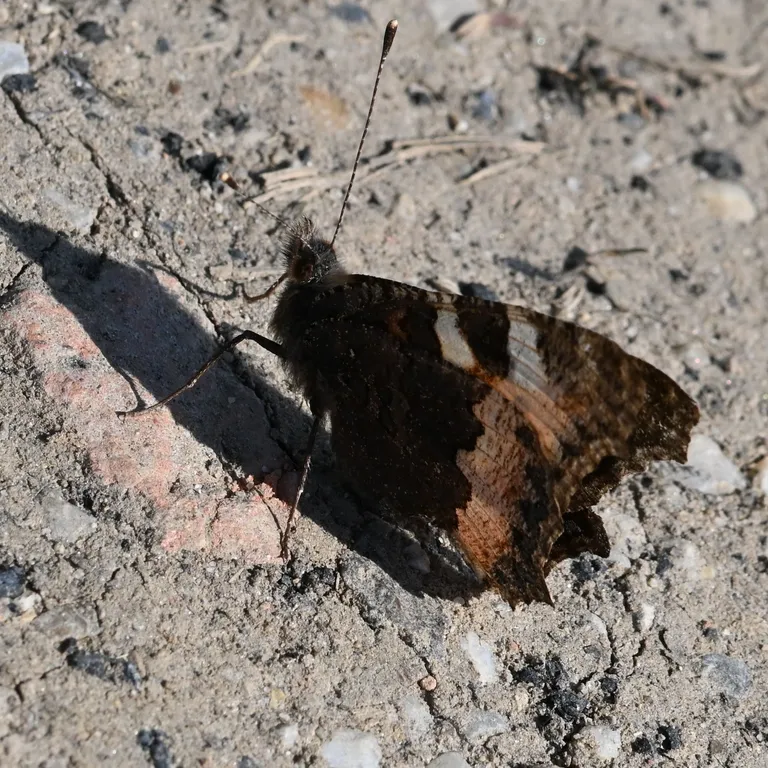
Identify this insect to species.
Aglais urticae
